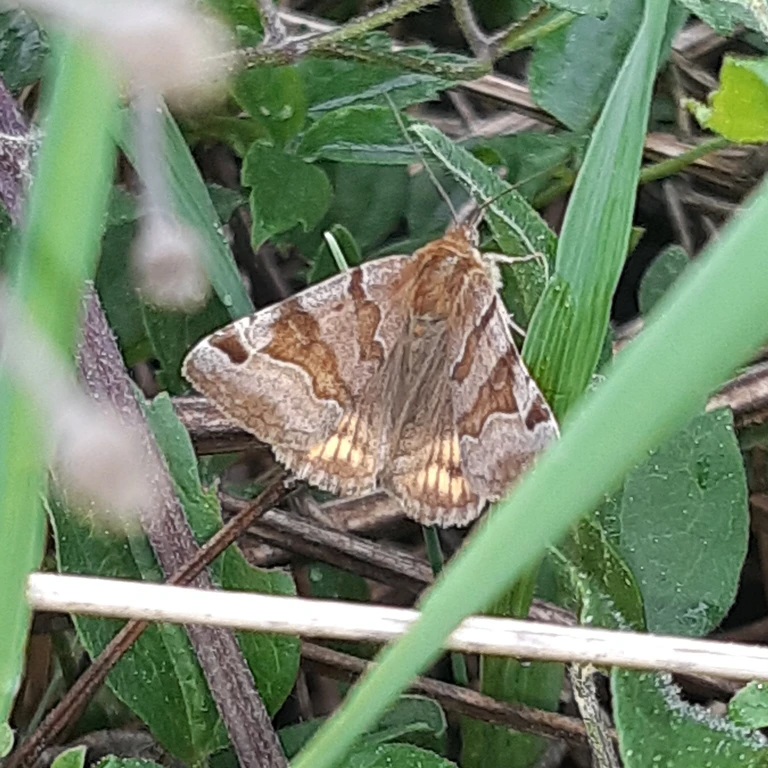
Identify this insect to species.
Euclidia glyphica
